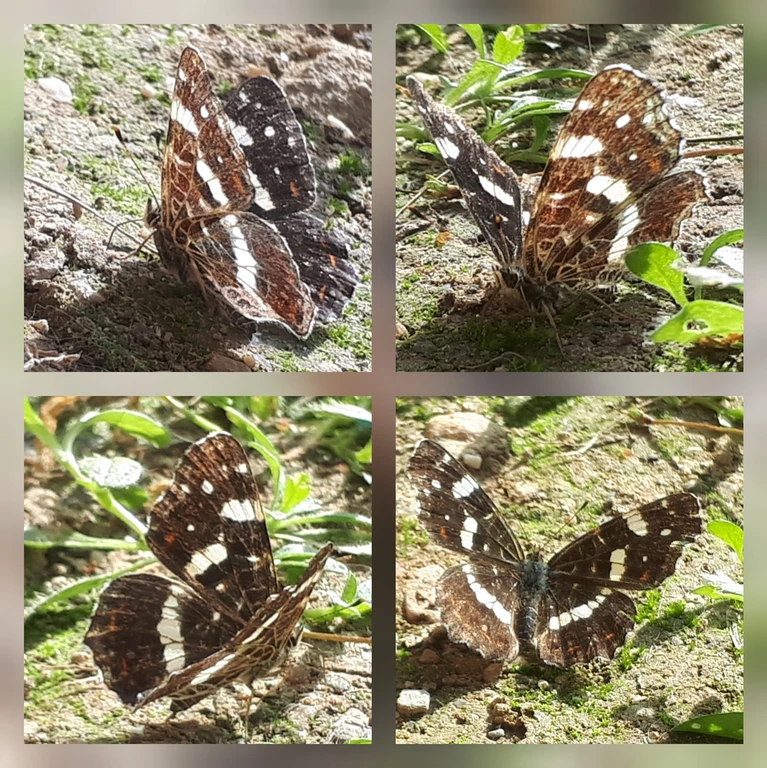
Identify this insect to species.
Araschnia levana
